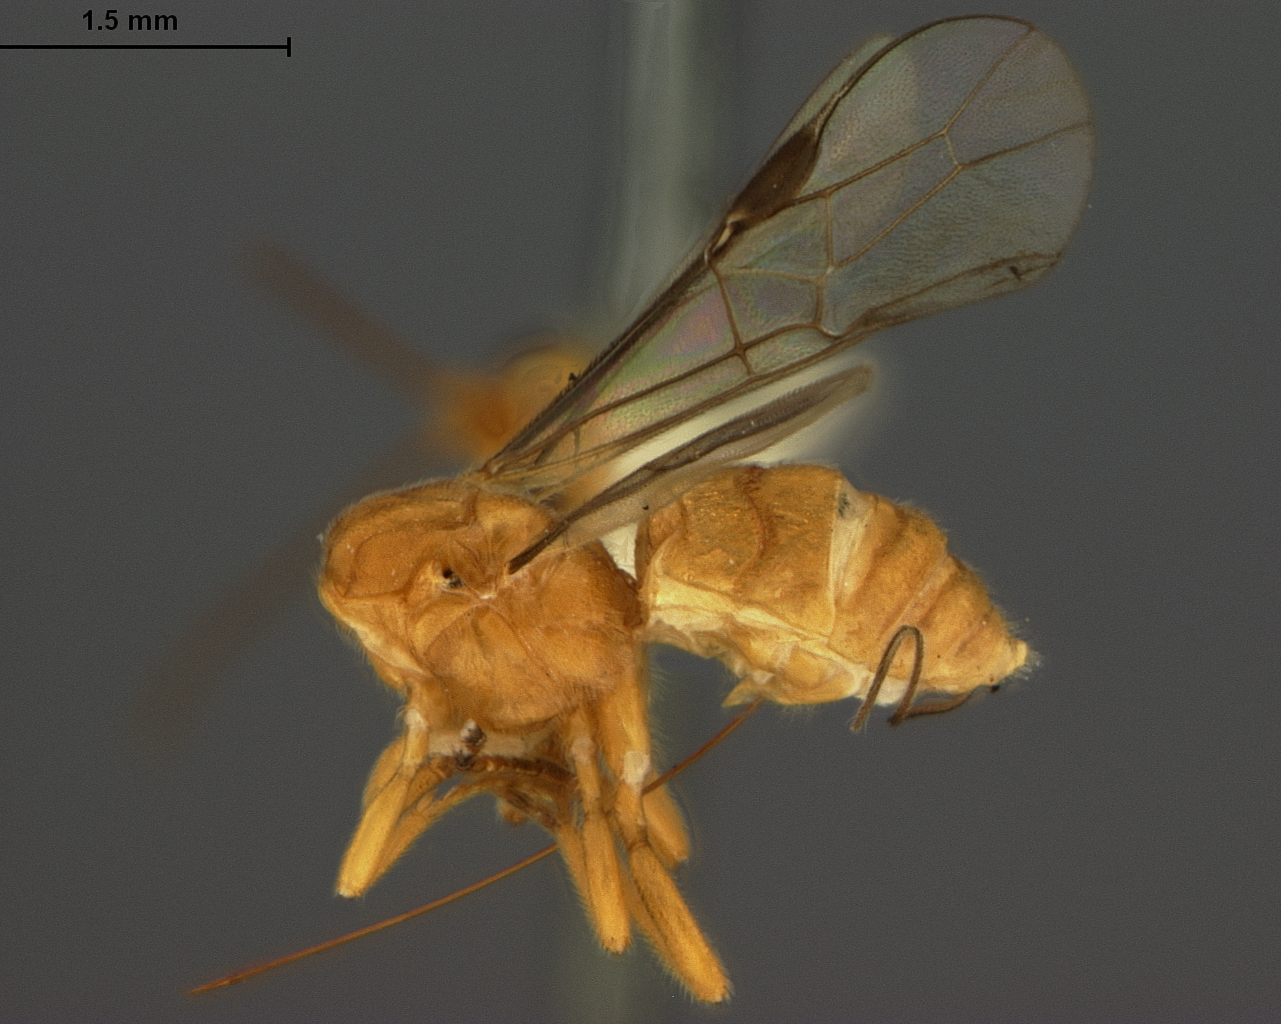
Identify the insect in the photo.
Hemiglyptus flavus
